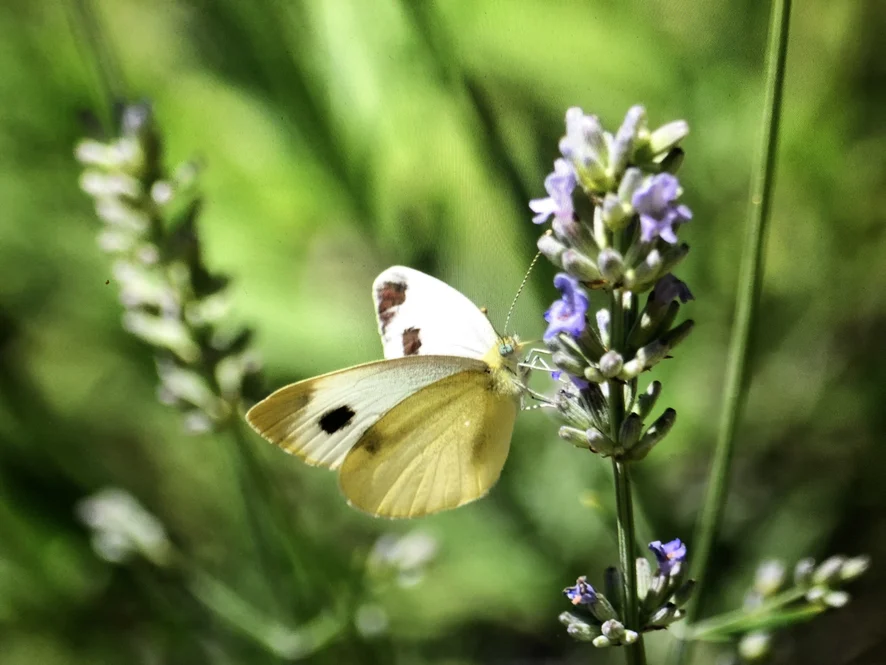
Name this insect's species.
Pieris mannii
